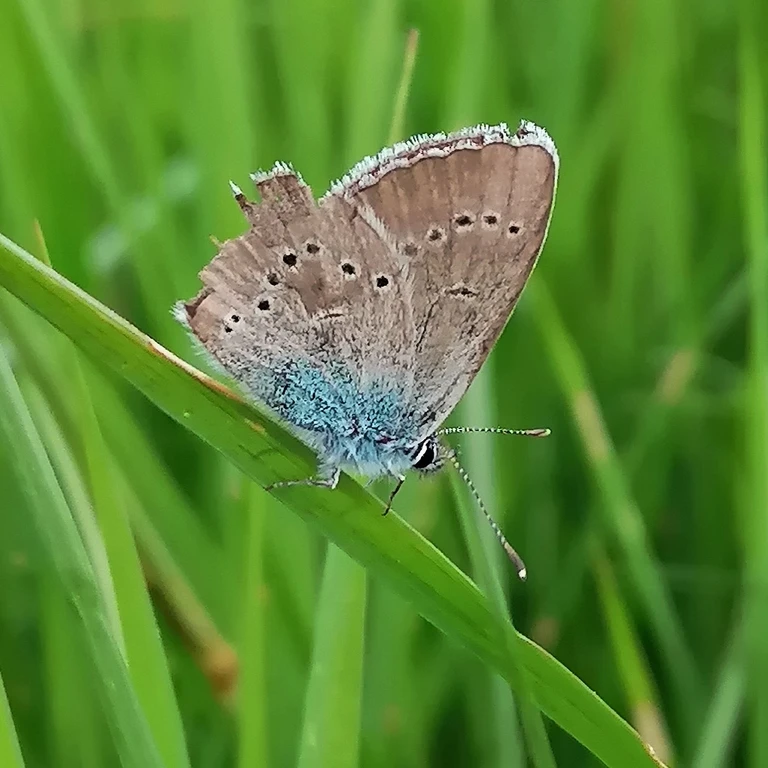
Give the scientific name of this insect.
Cyaniris semiargus
